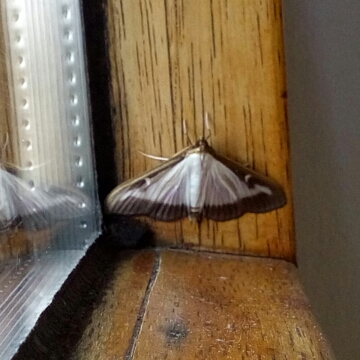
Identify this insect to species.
Cydalima perspectalis
